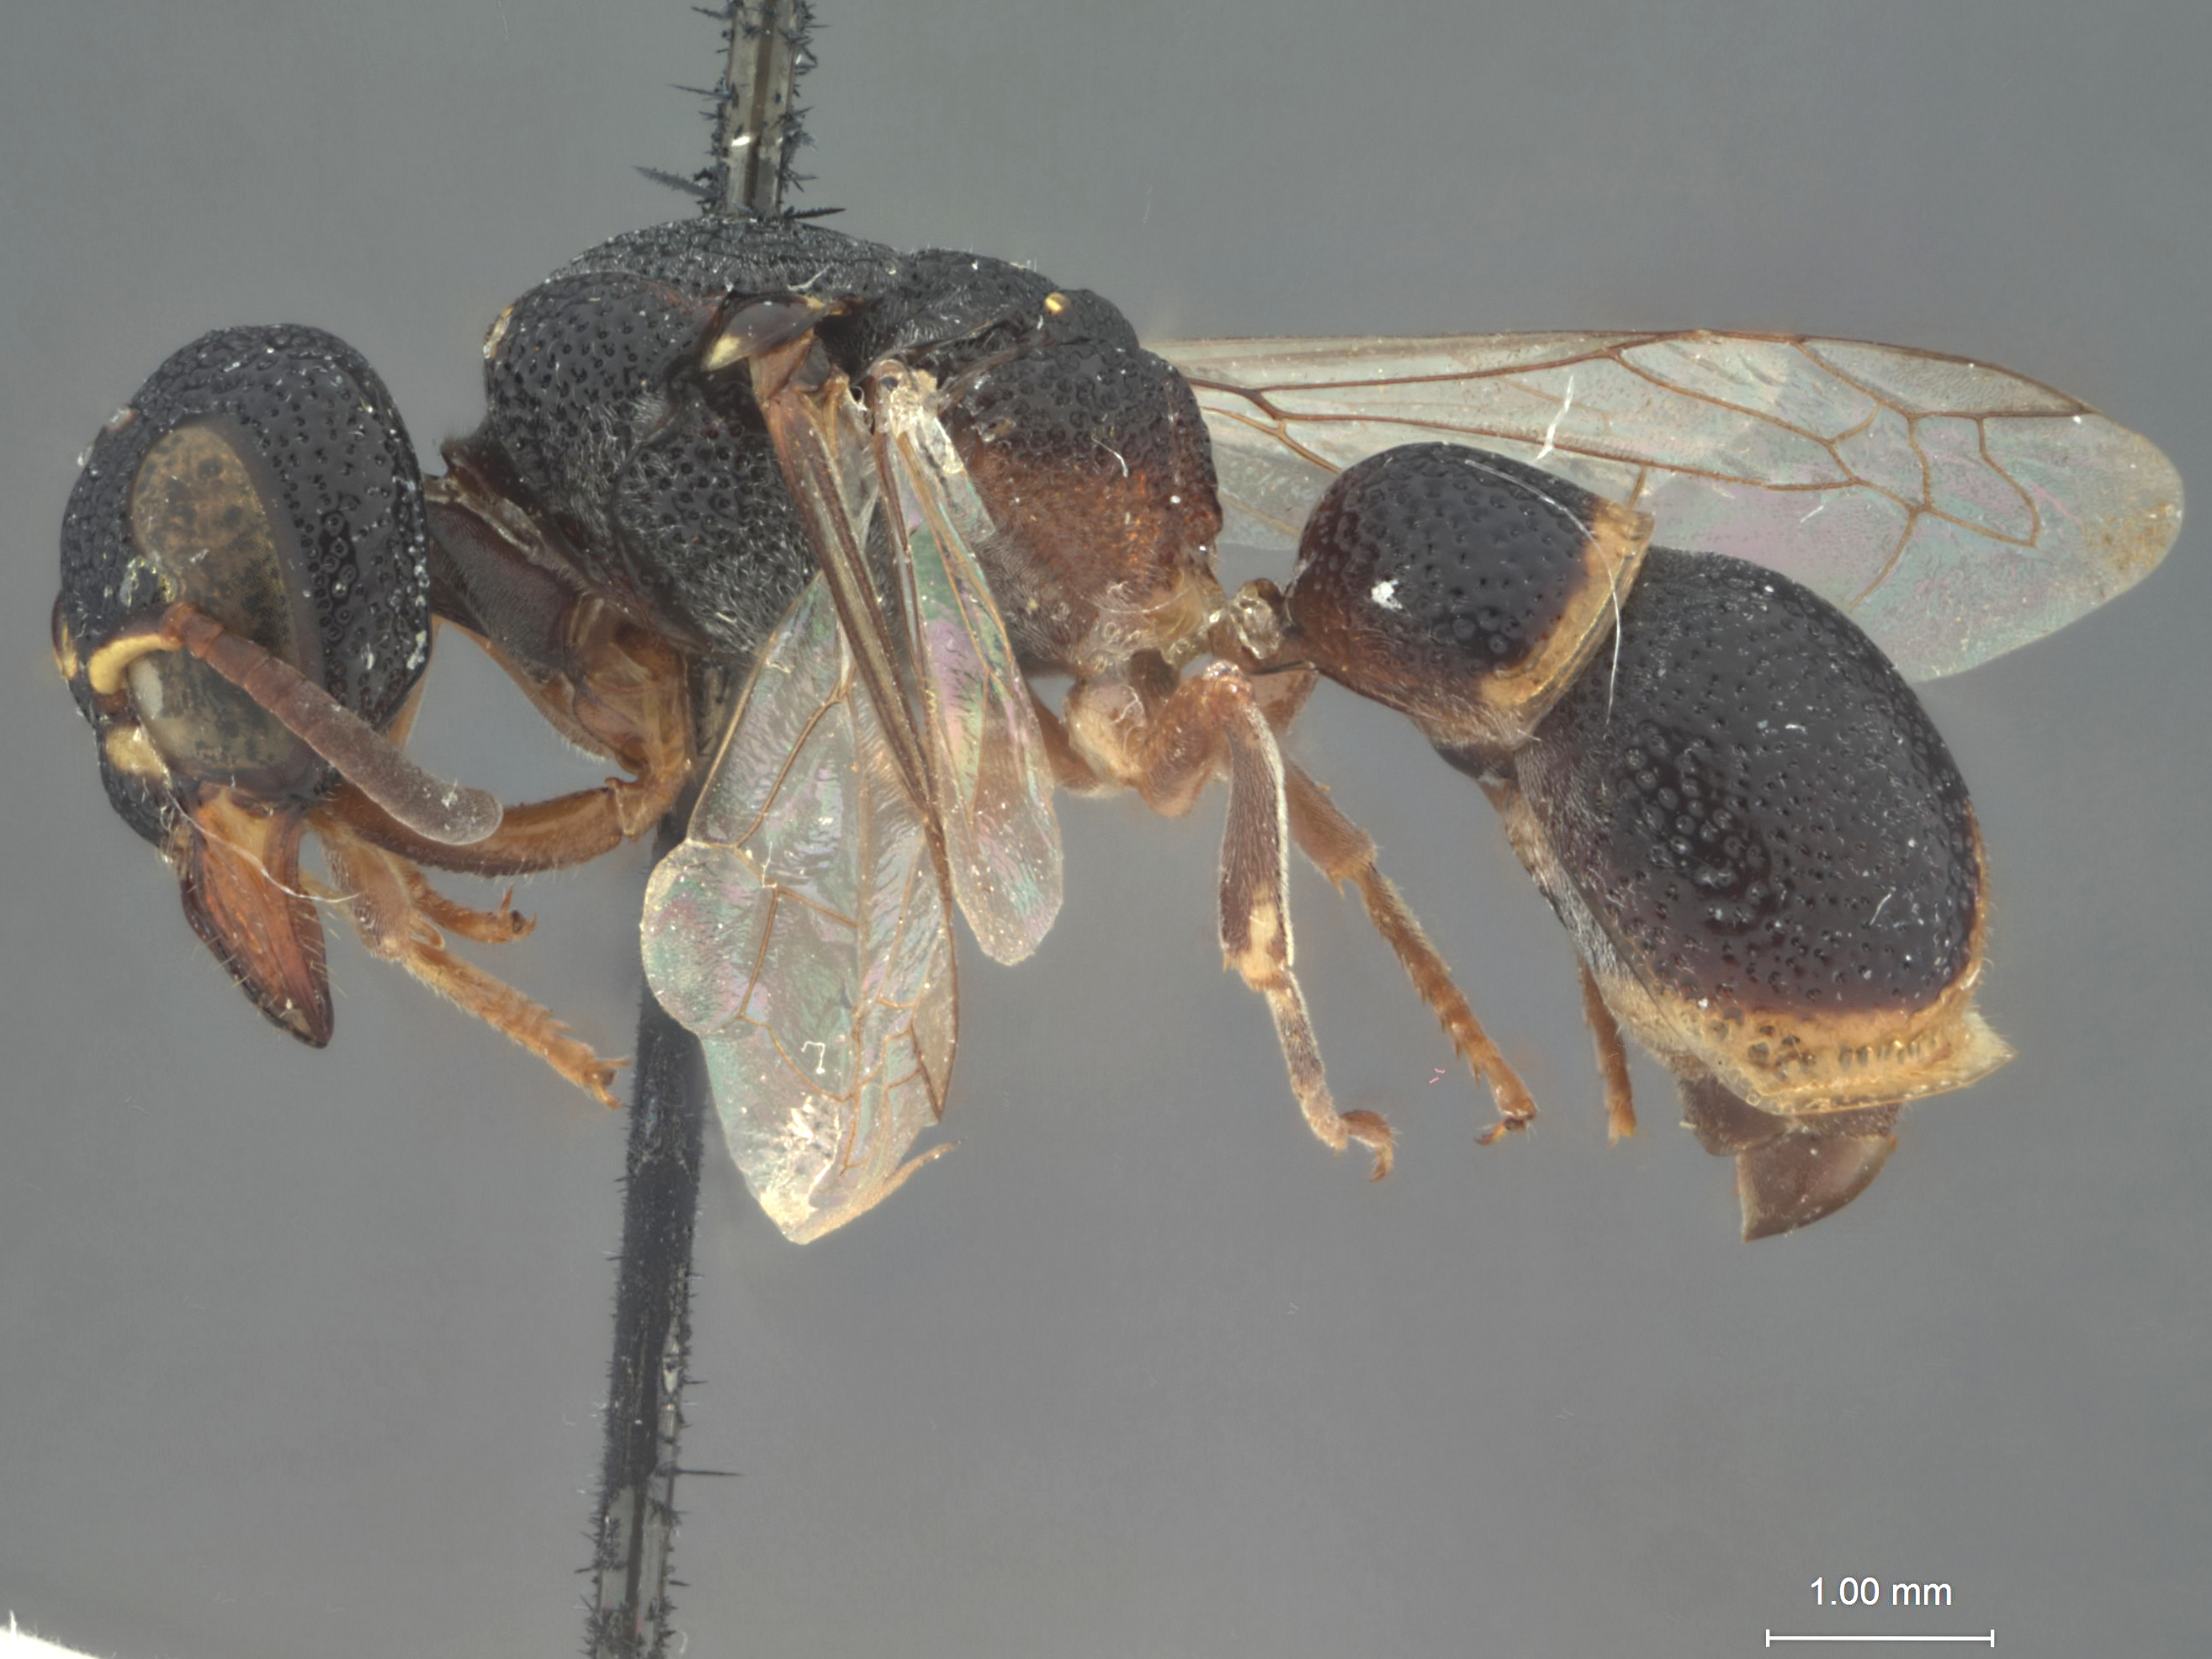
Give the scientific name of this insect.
Mitrodynerus vitripennis
